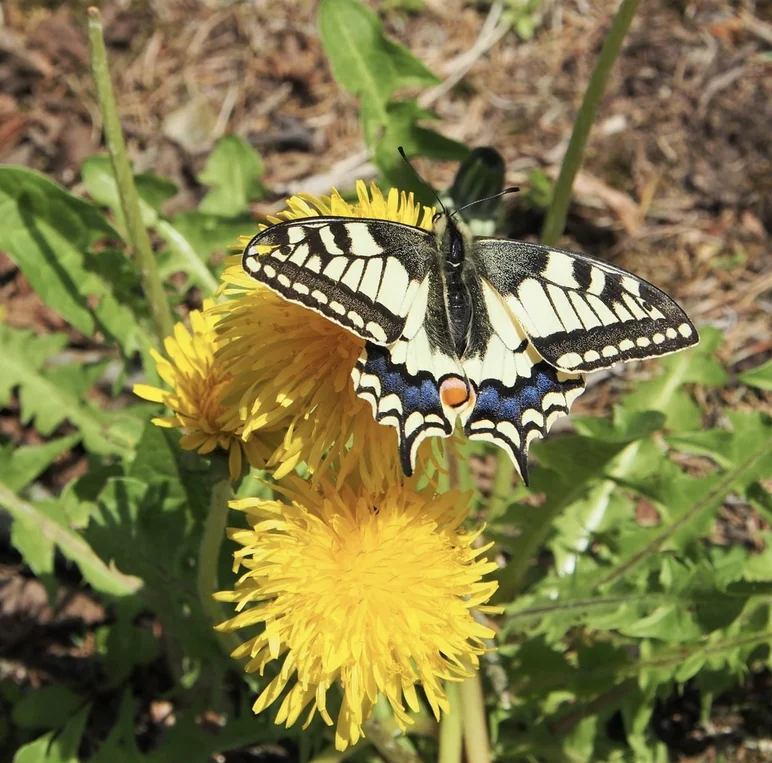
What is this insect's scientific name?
Papilio machaon
